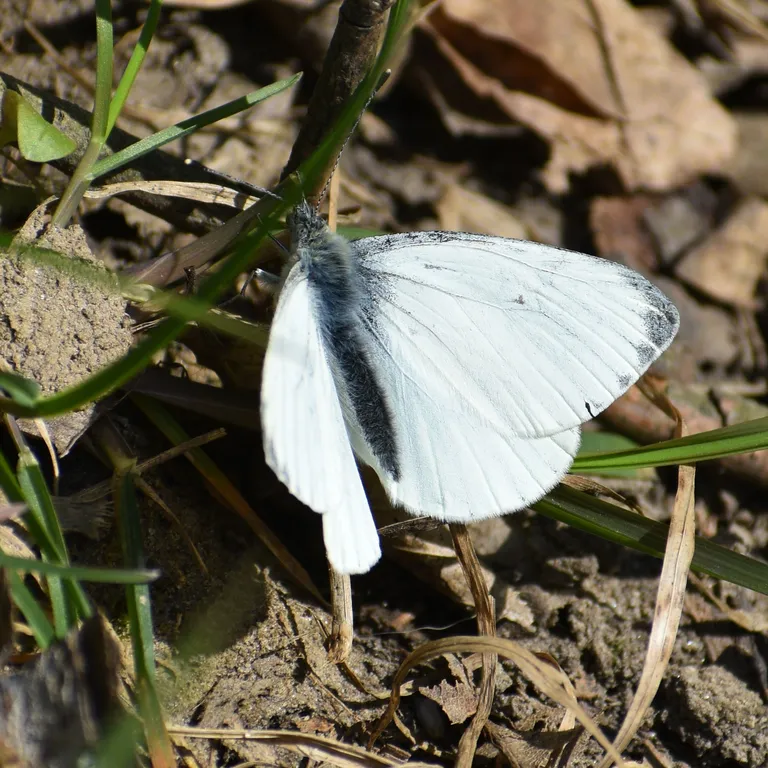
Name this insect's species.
Pieris napi
